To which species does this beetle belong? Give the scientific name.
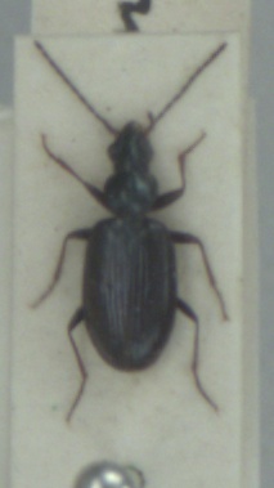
Bembidion atrocaeruleum
